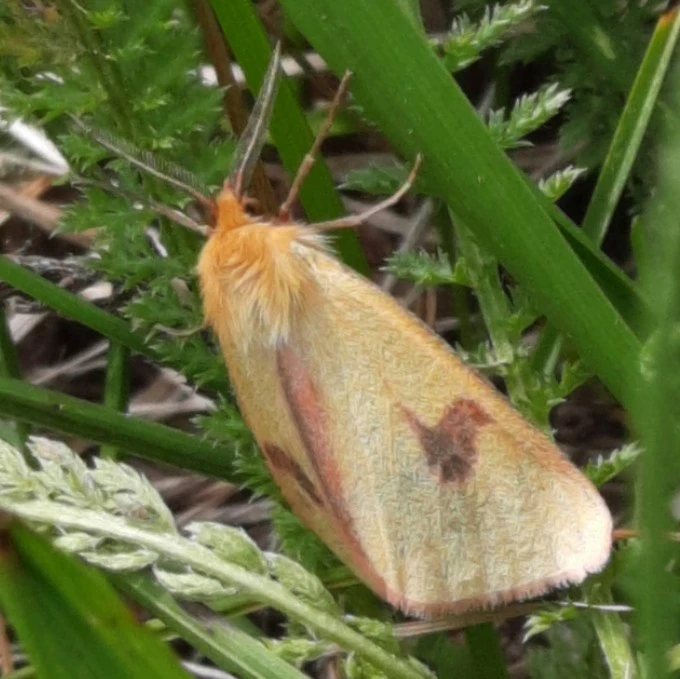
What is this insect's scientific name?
Diacrisia sannio
